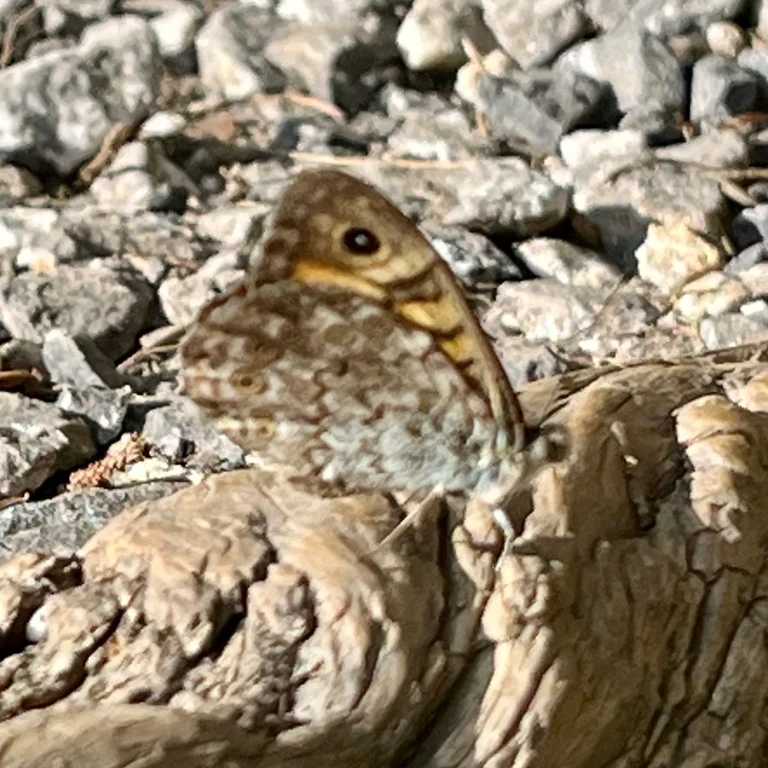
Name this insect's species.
Lasiommata megera (also Pararge megera)
